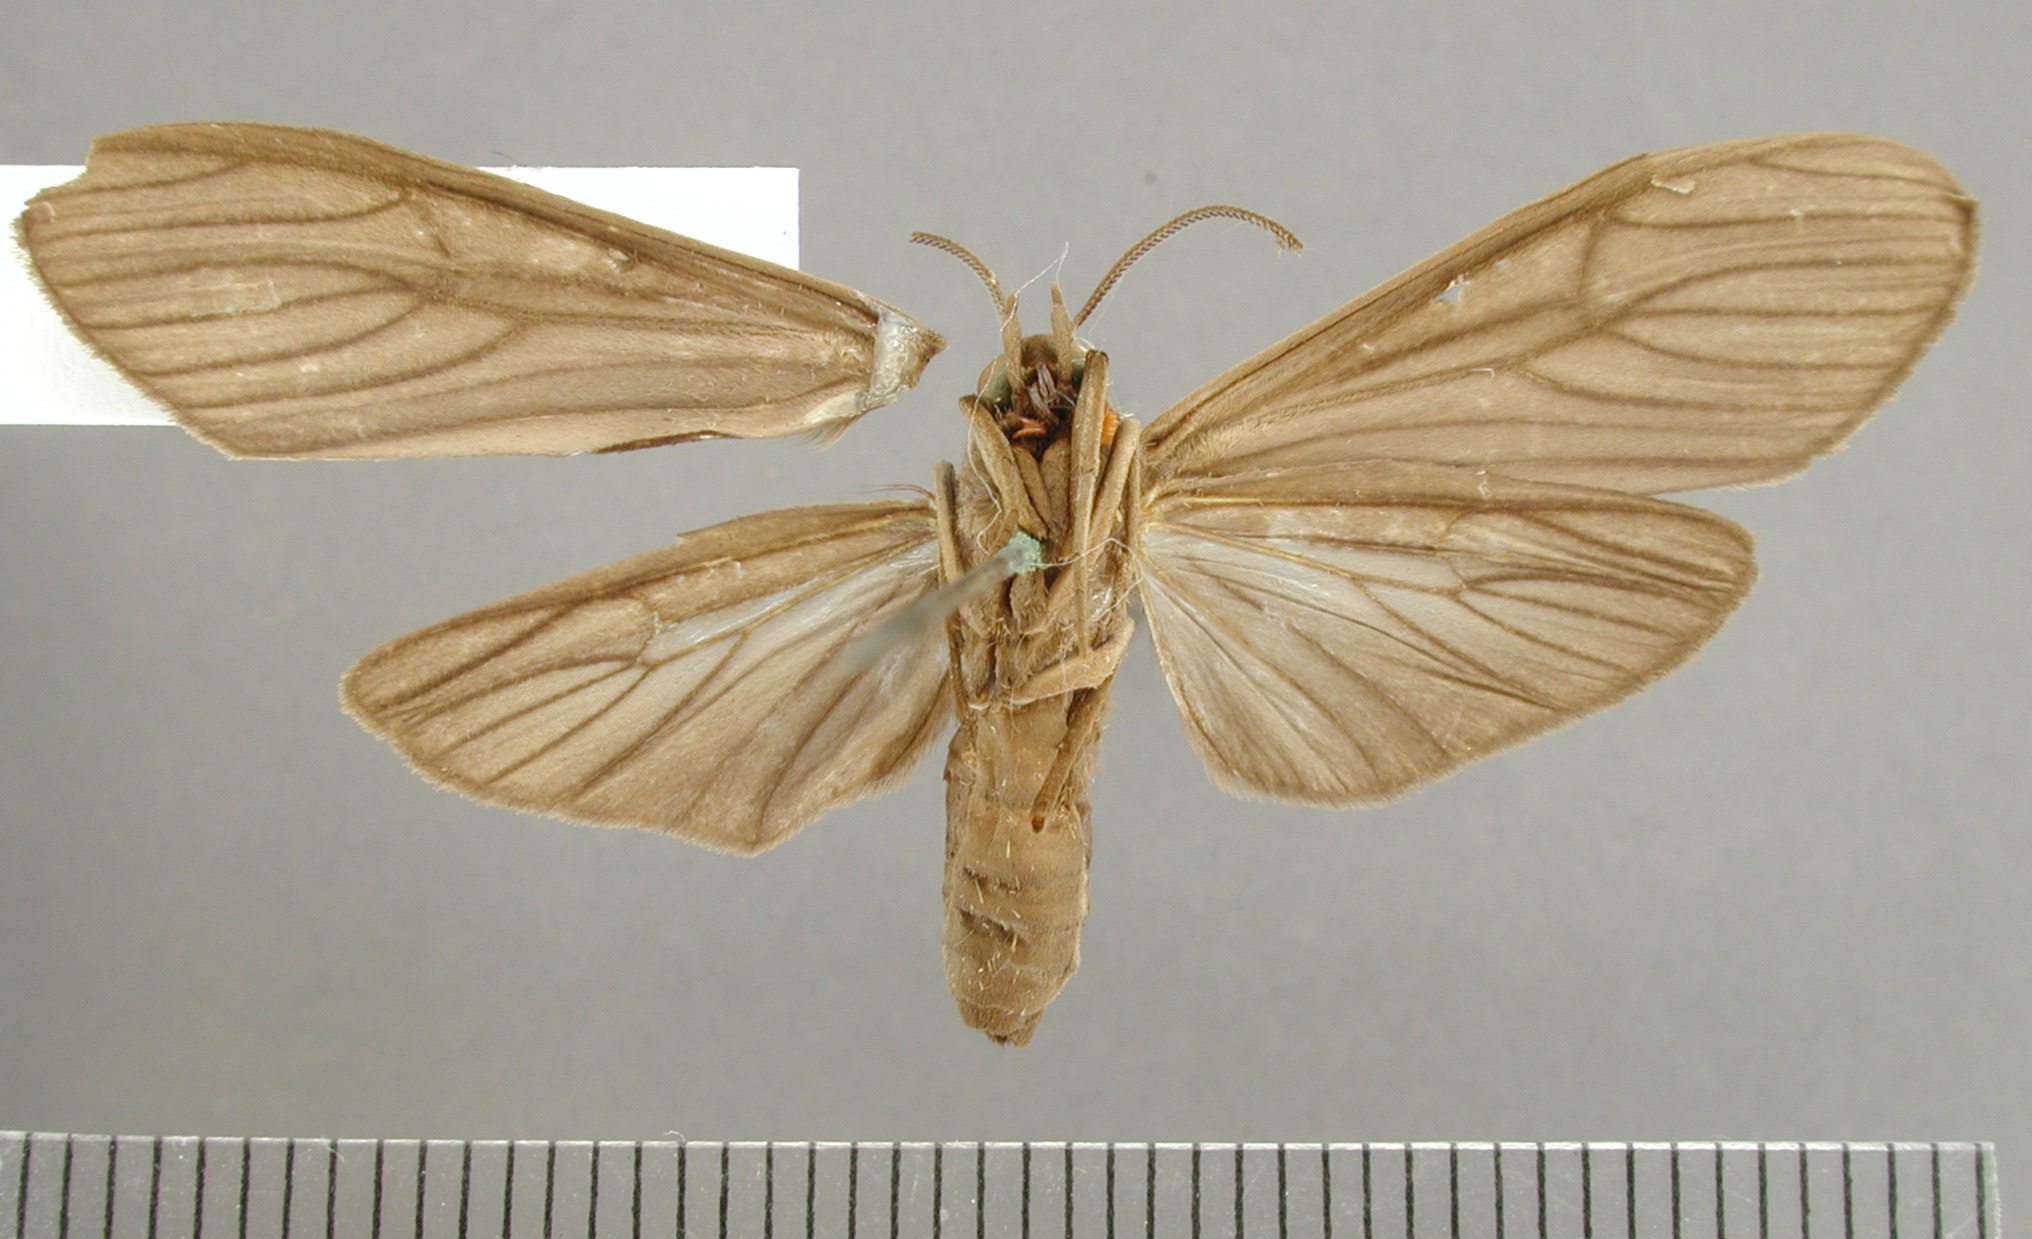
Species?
Hyaleucerea morosa
